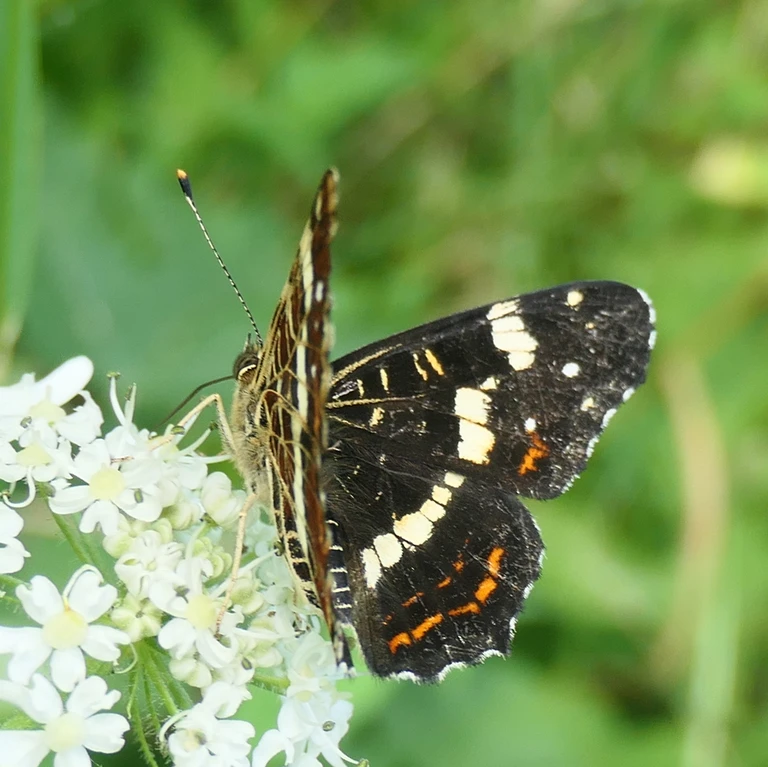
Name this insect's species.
Araschnia levana
